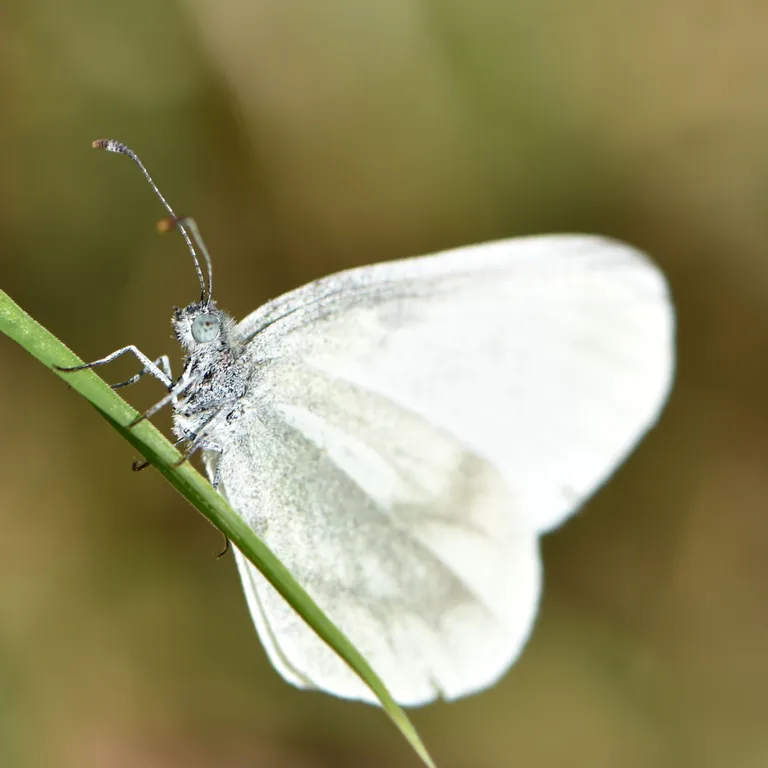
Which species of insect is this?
Leptidea sinapis/juvernica
